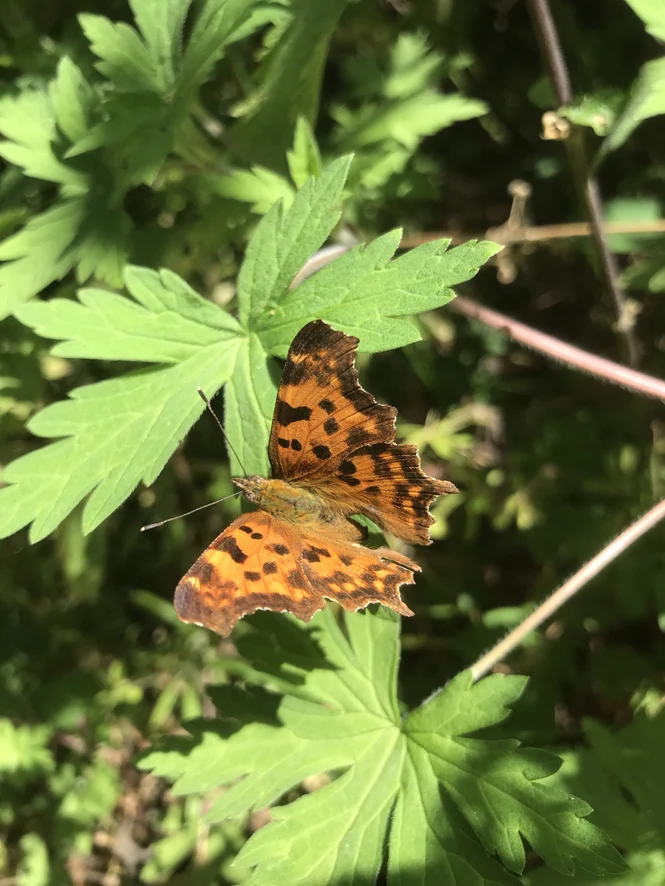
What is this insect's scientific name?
Polygonia c-album
